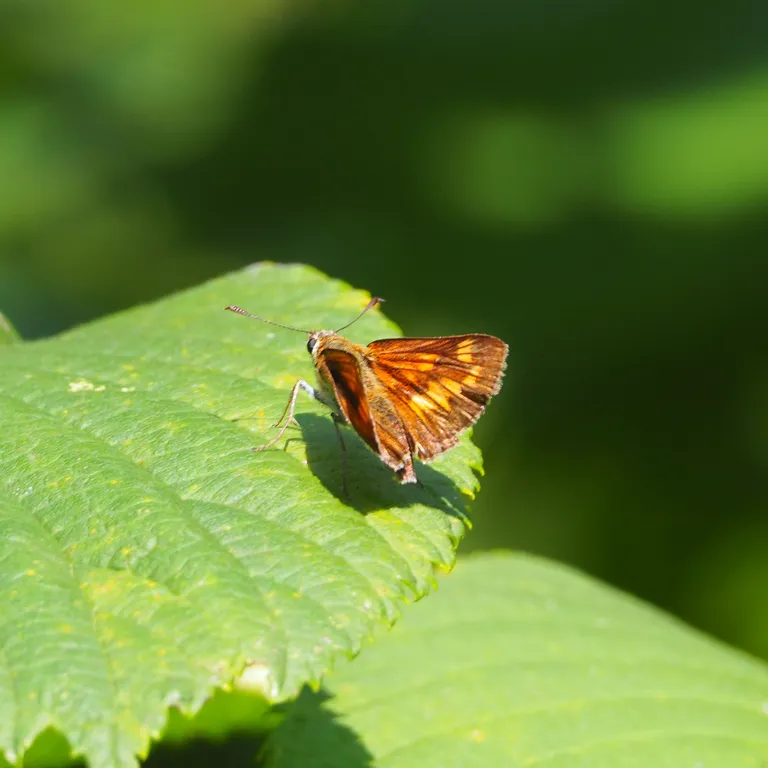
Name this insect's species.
Ochlodes sylvanus (also Ochlodes venata)
